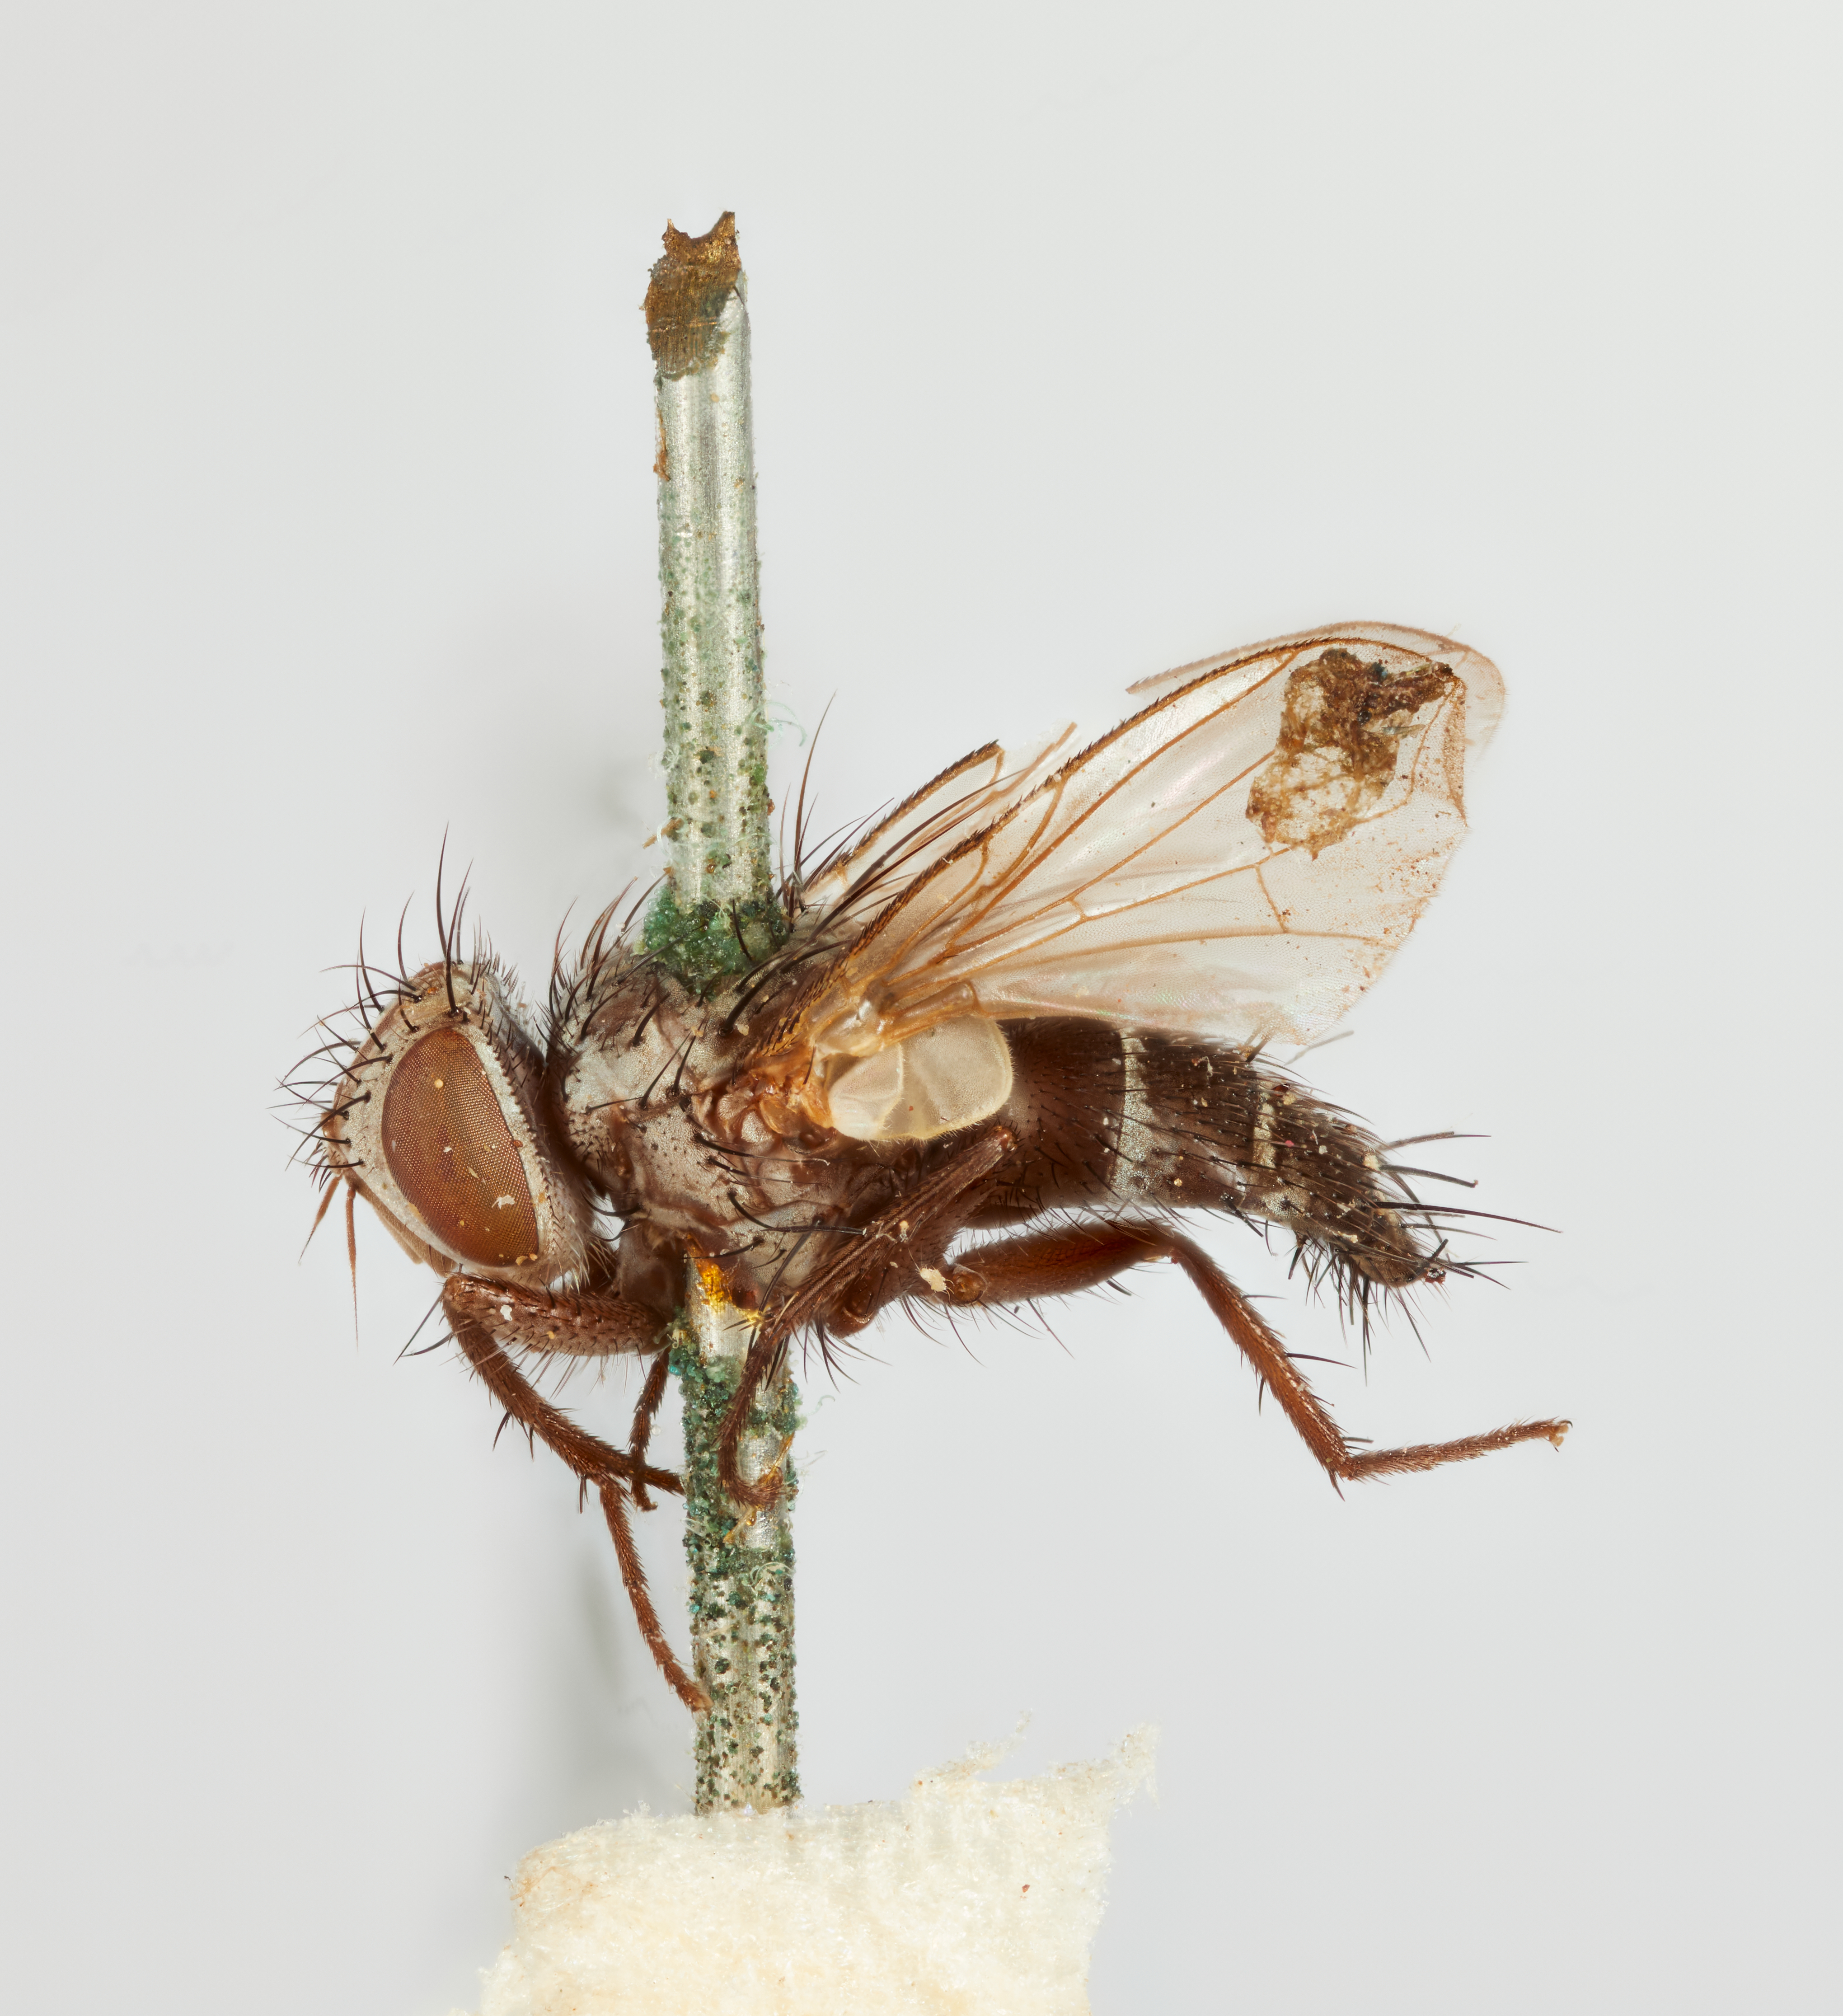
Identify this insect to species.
Plaxactia facialis
